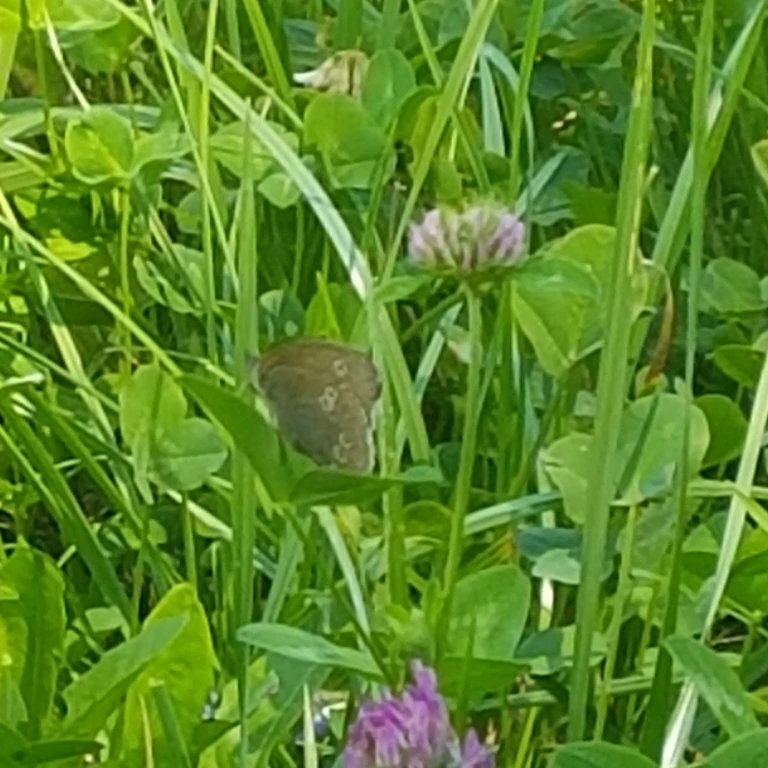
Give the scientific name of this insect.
Aphantopus hyperantus
